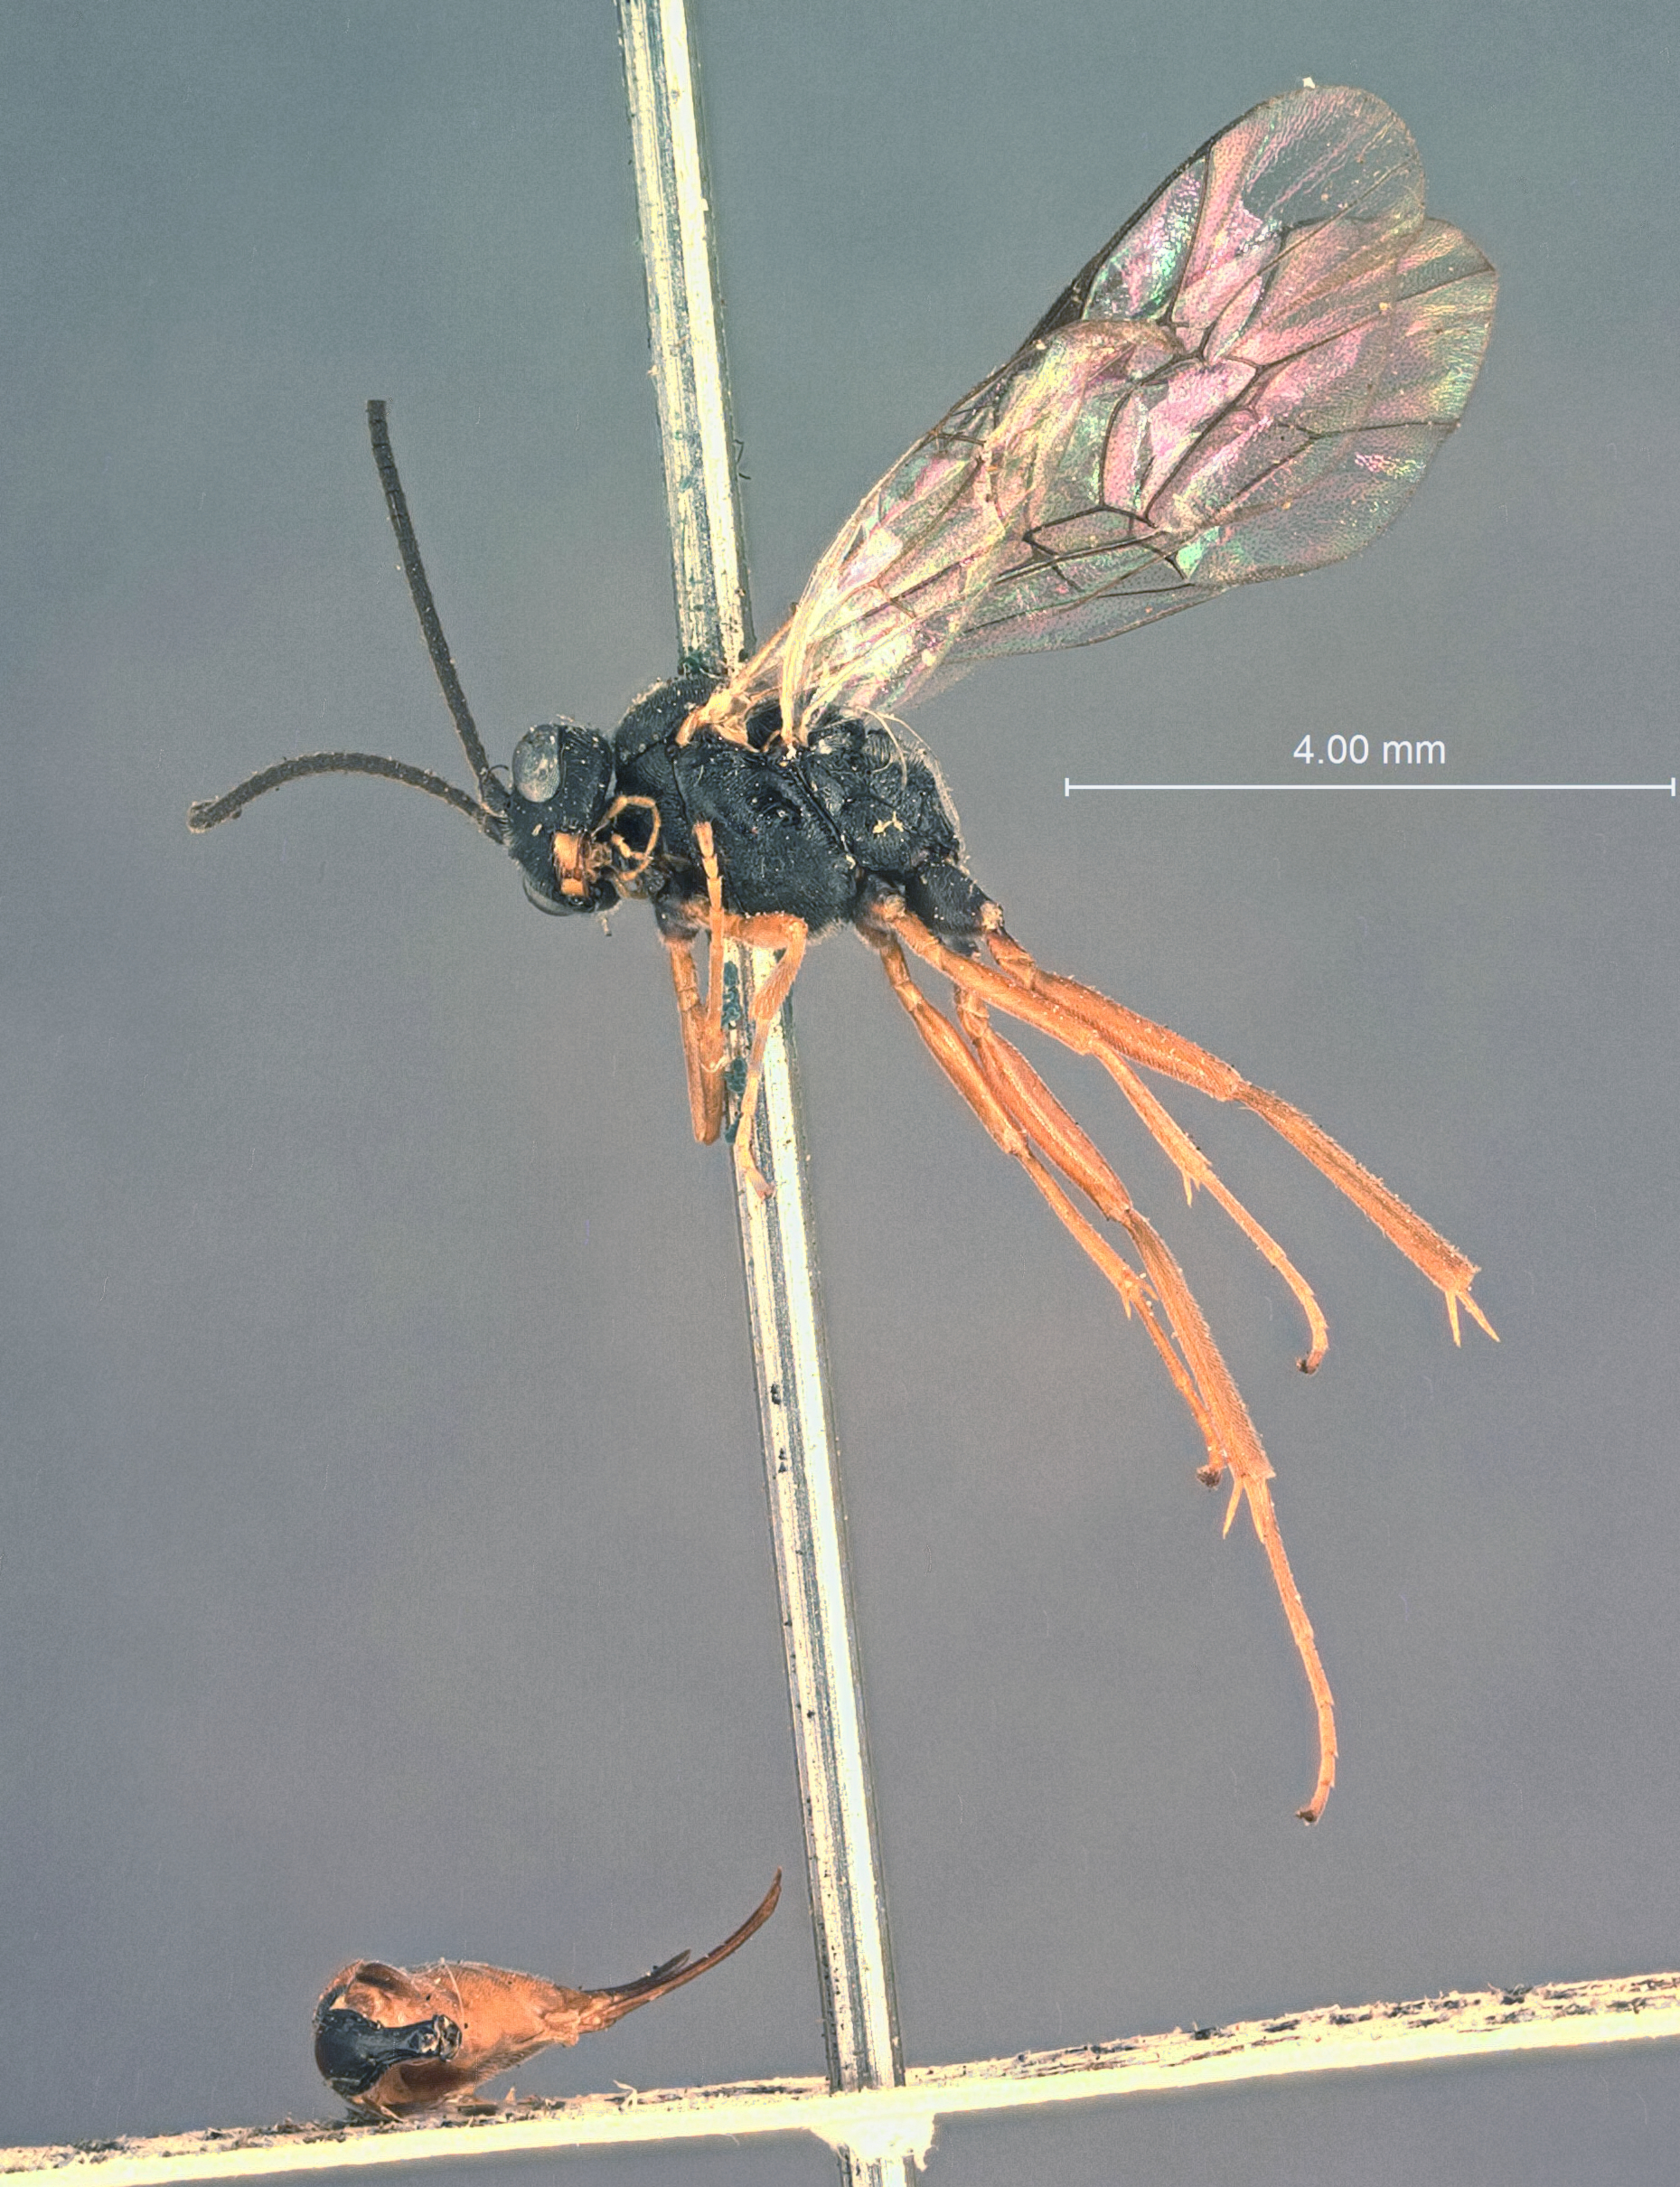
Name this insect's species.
Ischnoscopus yakutatensis
